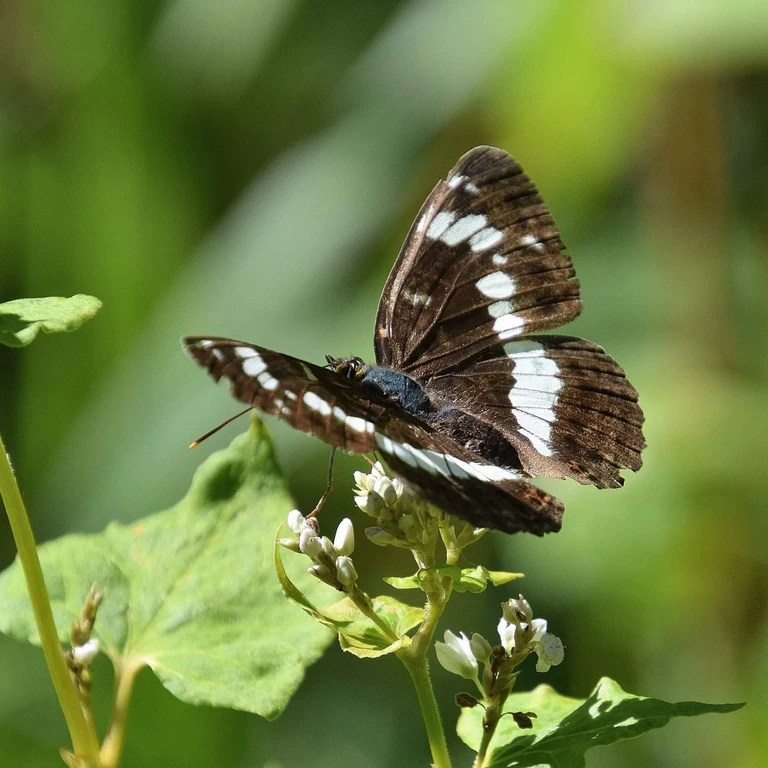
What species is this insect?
Limenitis camilla (also Ladoga camilla)
